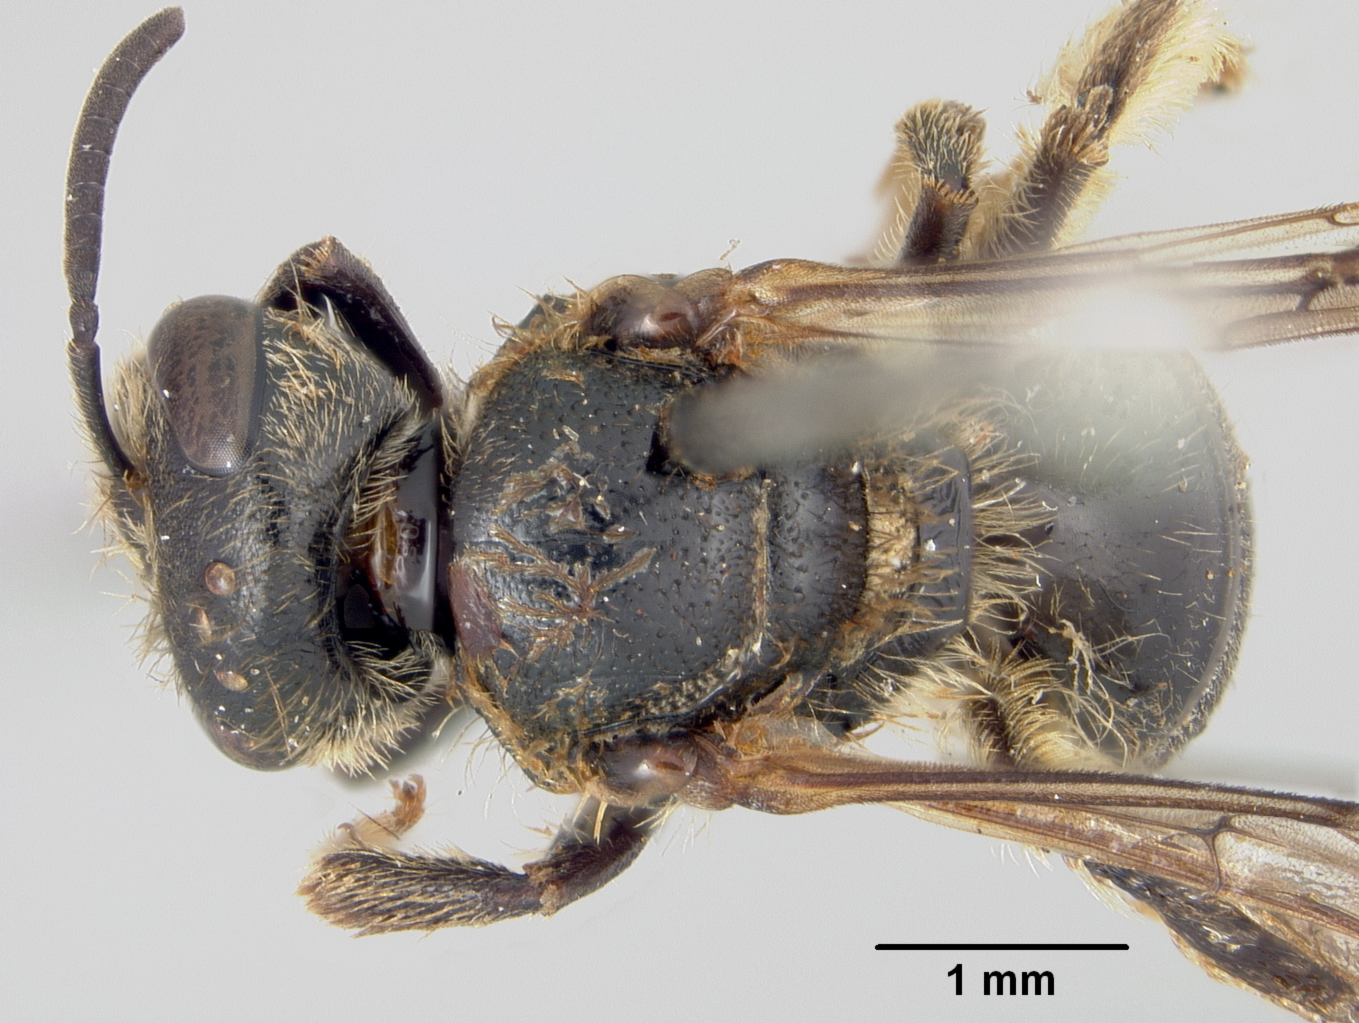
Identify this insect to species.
Halictus postlucens
